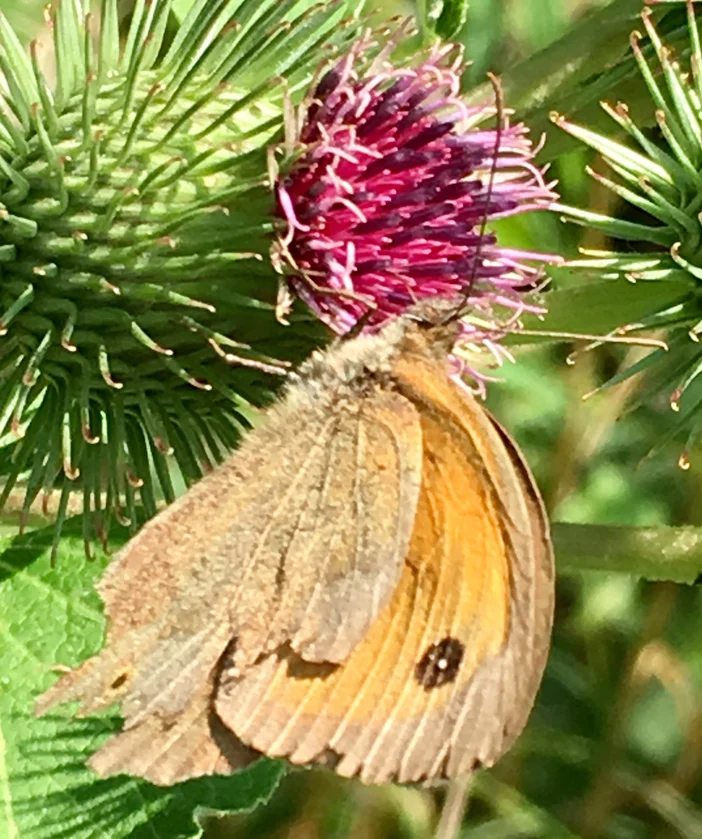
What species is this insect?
Maniola jurtina
